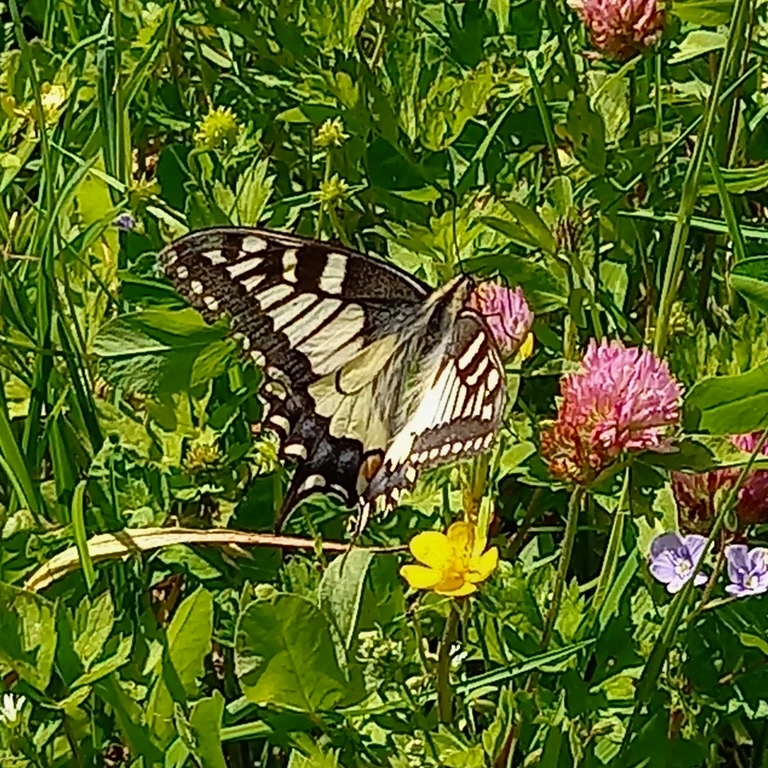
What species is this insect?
Papilio machaon
